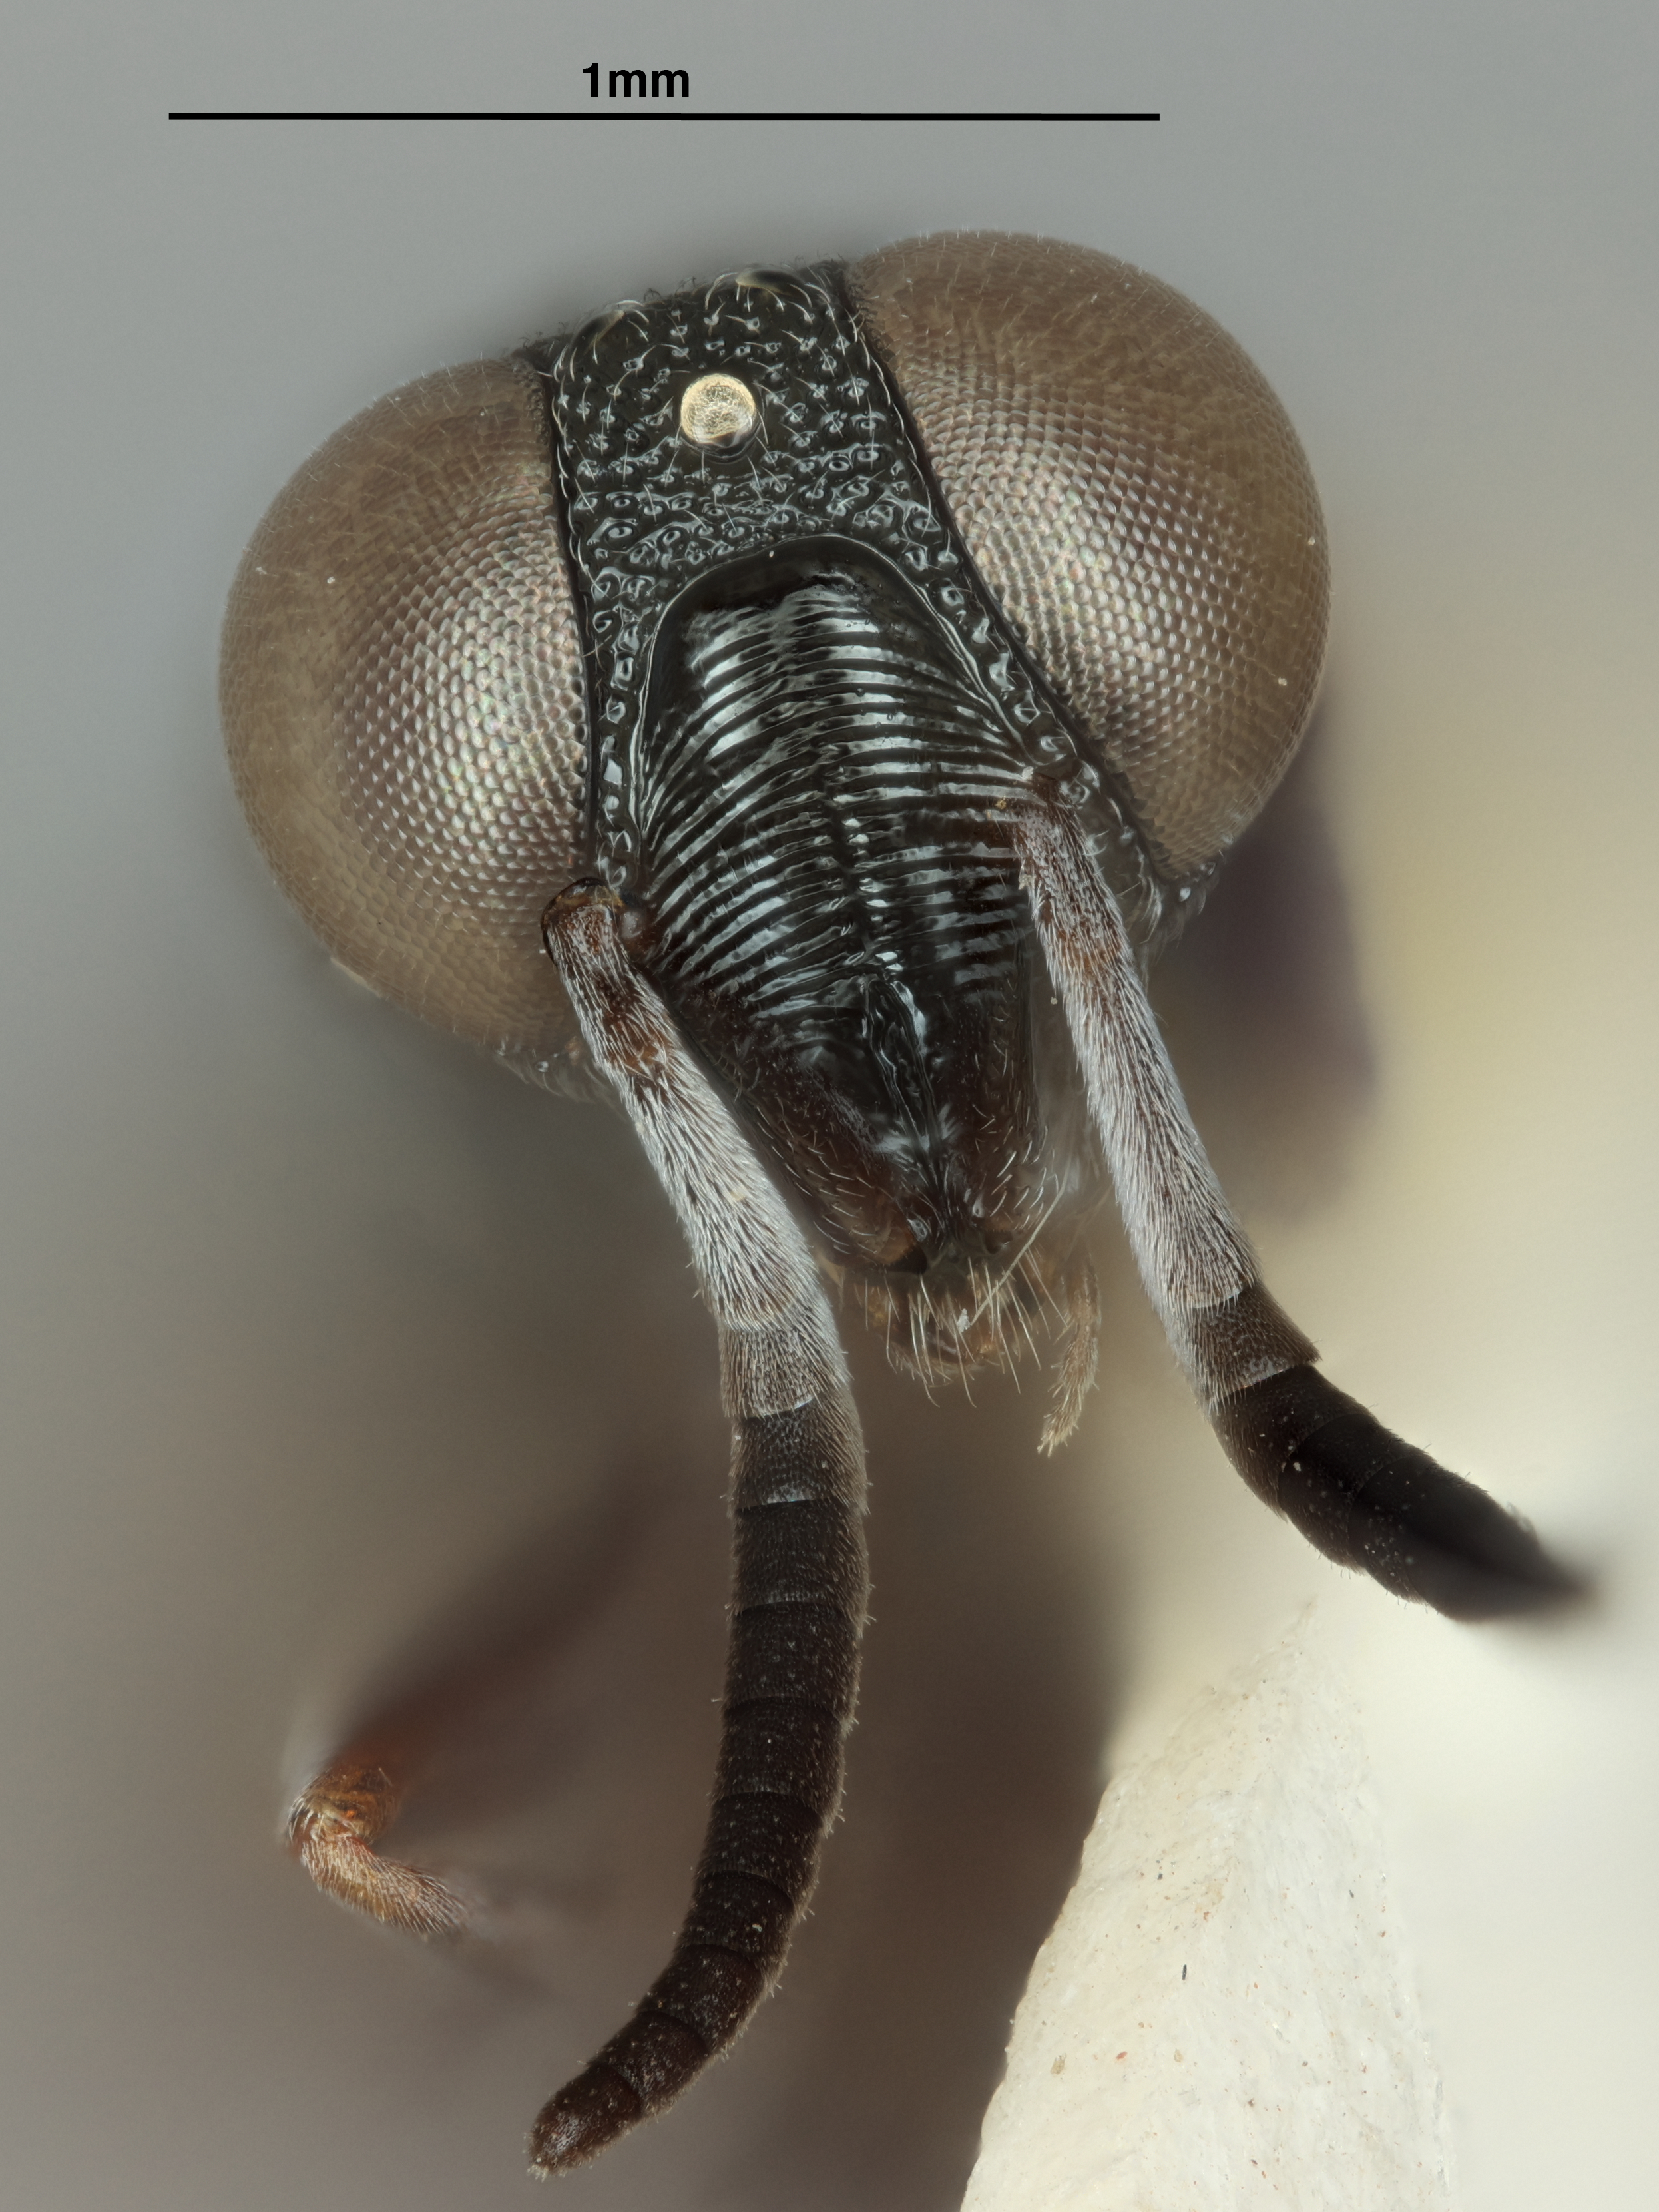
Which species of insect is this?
Perissosega venablei
